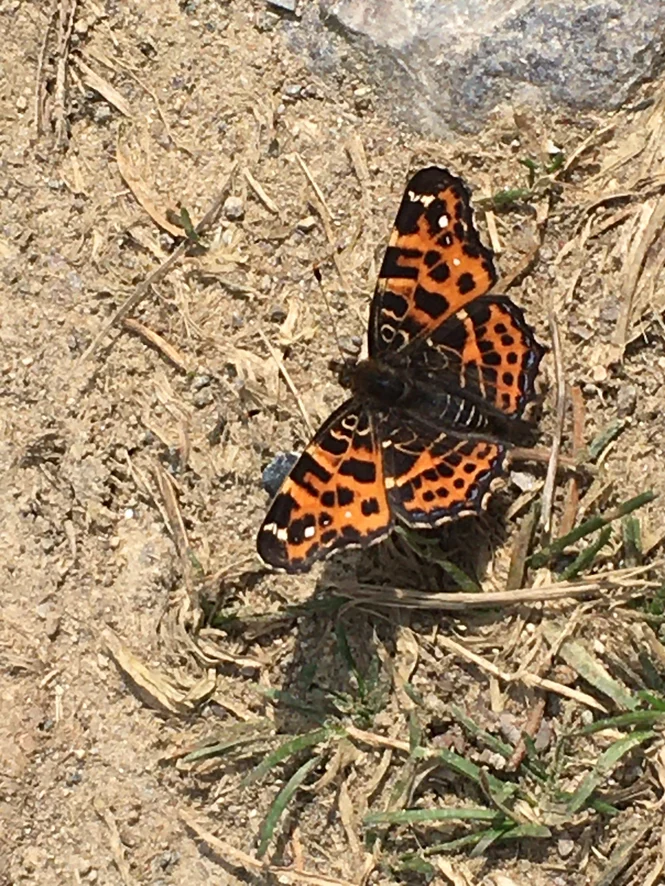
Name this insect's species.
Araschnia levana
